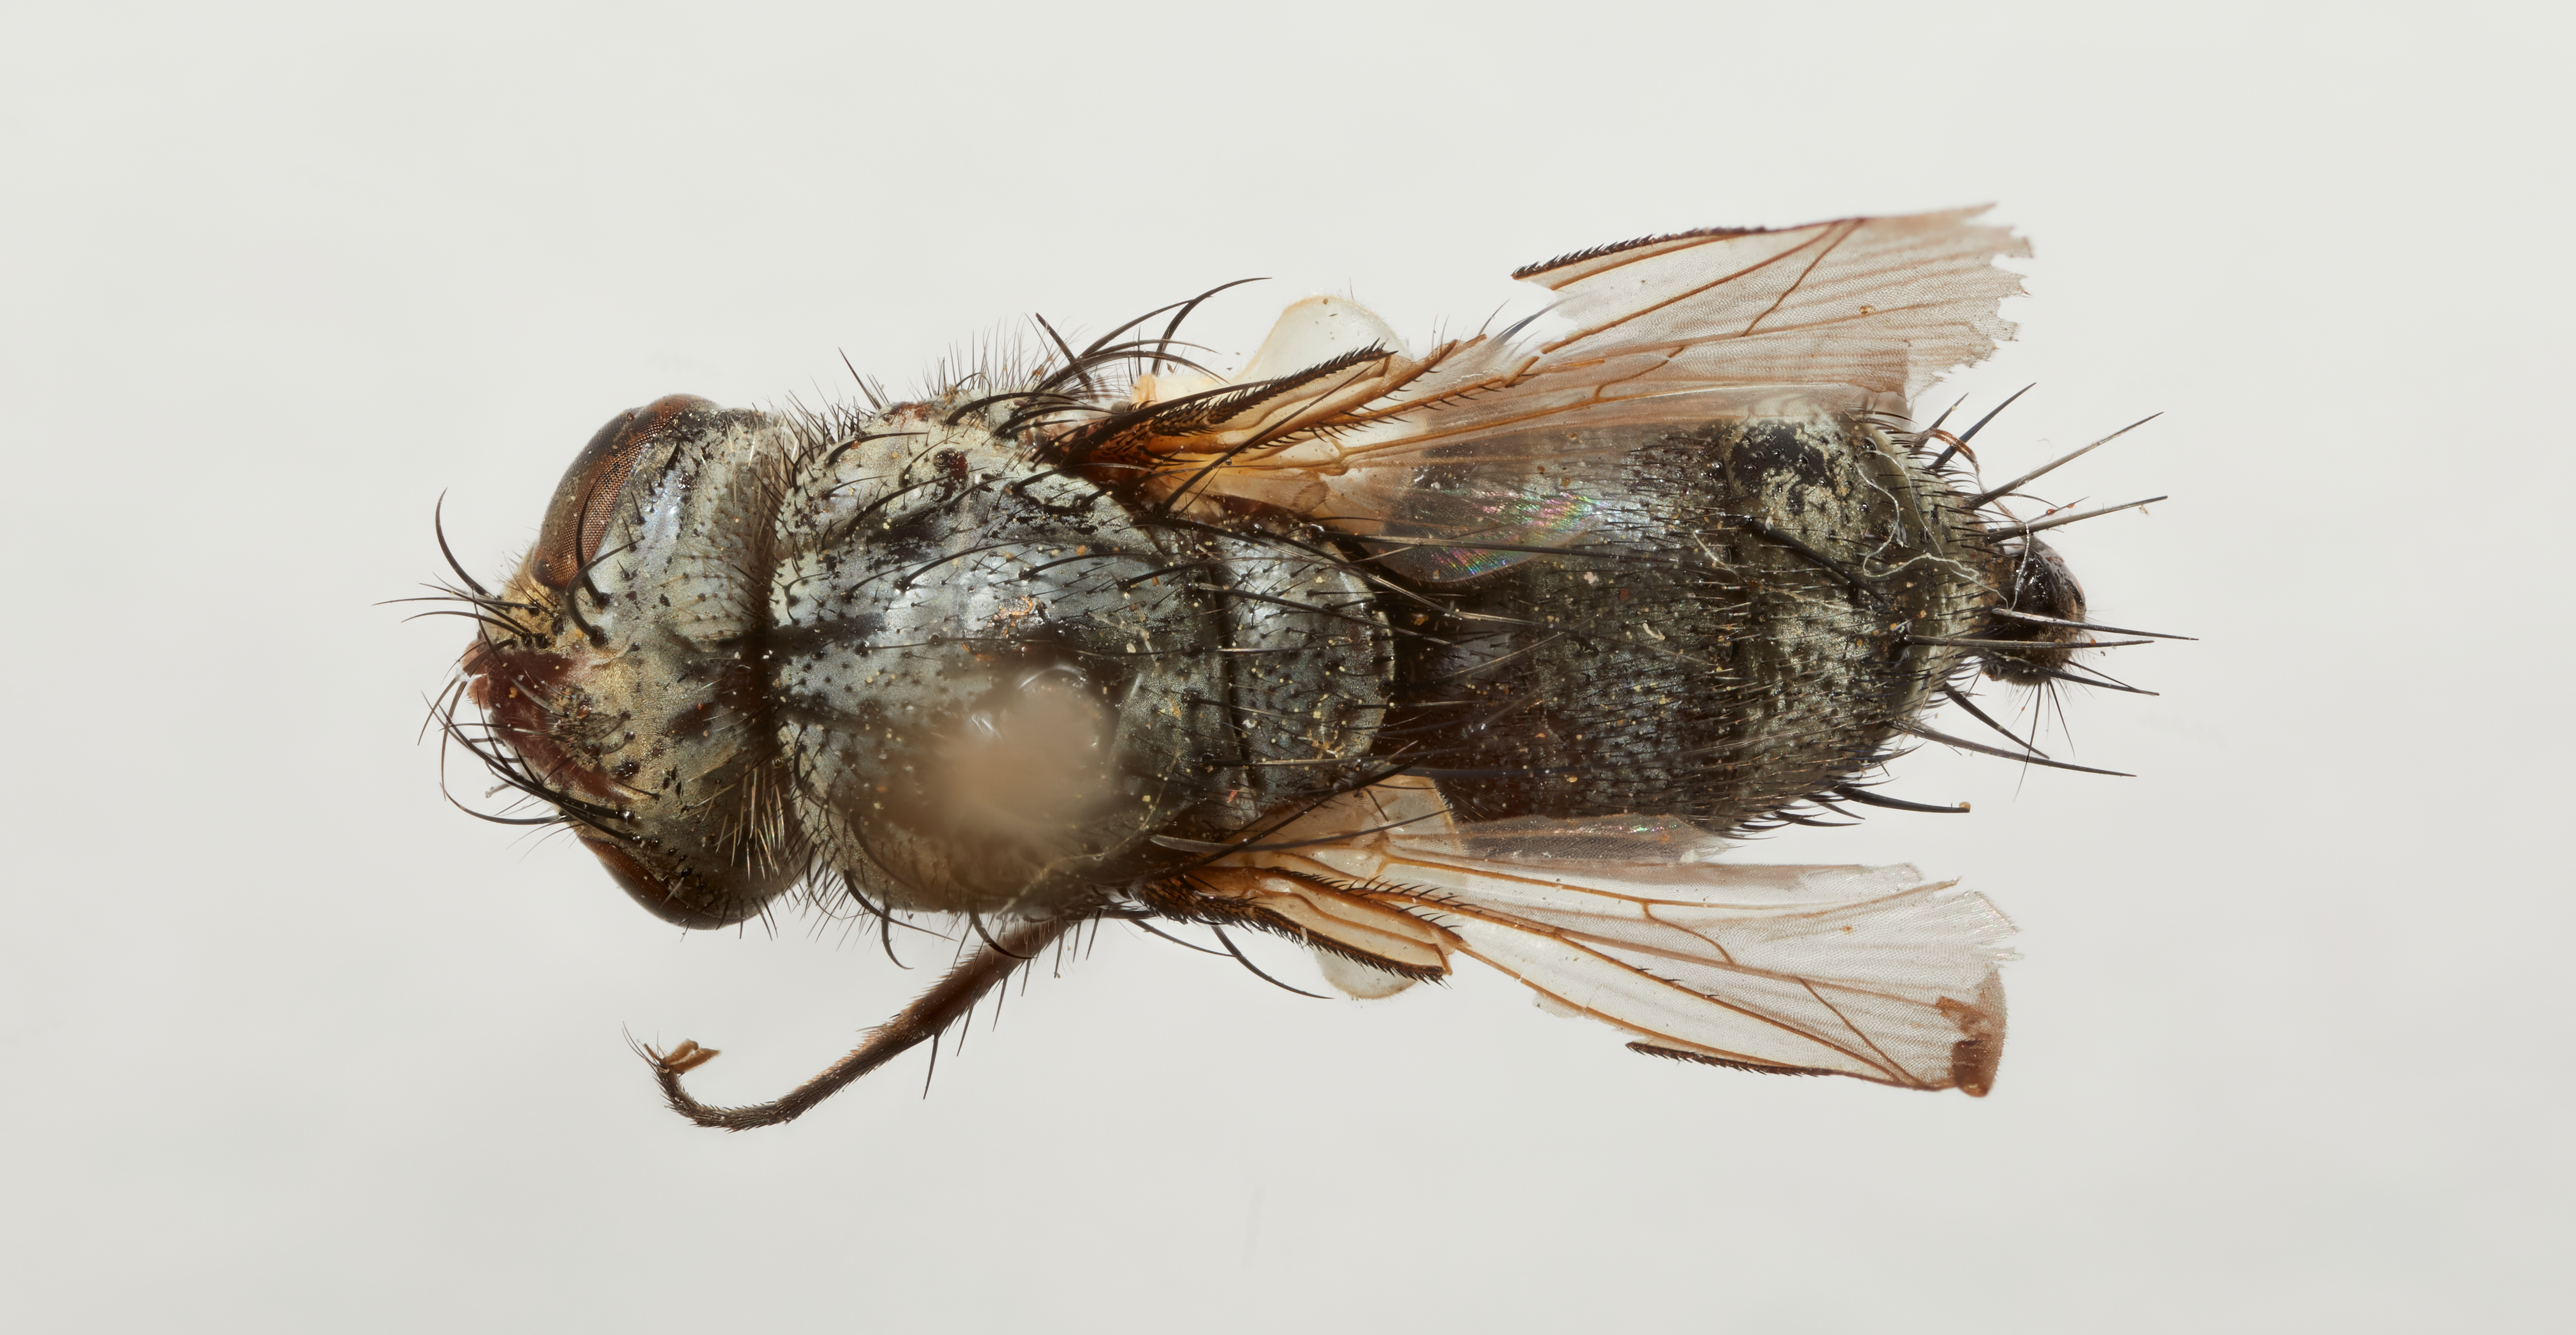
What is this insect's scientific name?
Plagiomima cognata
